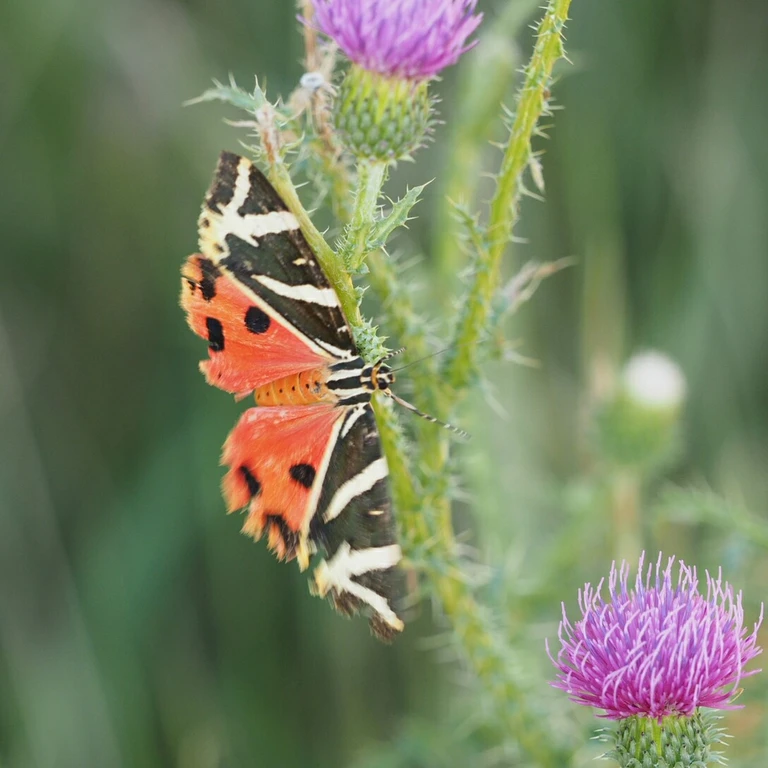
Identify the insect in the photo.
Euplagia quadripunctaria
